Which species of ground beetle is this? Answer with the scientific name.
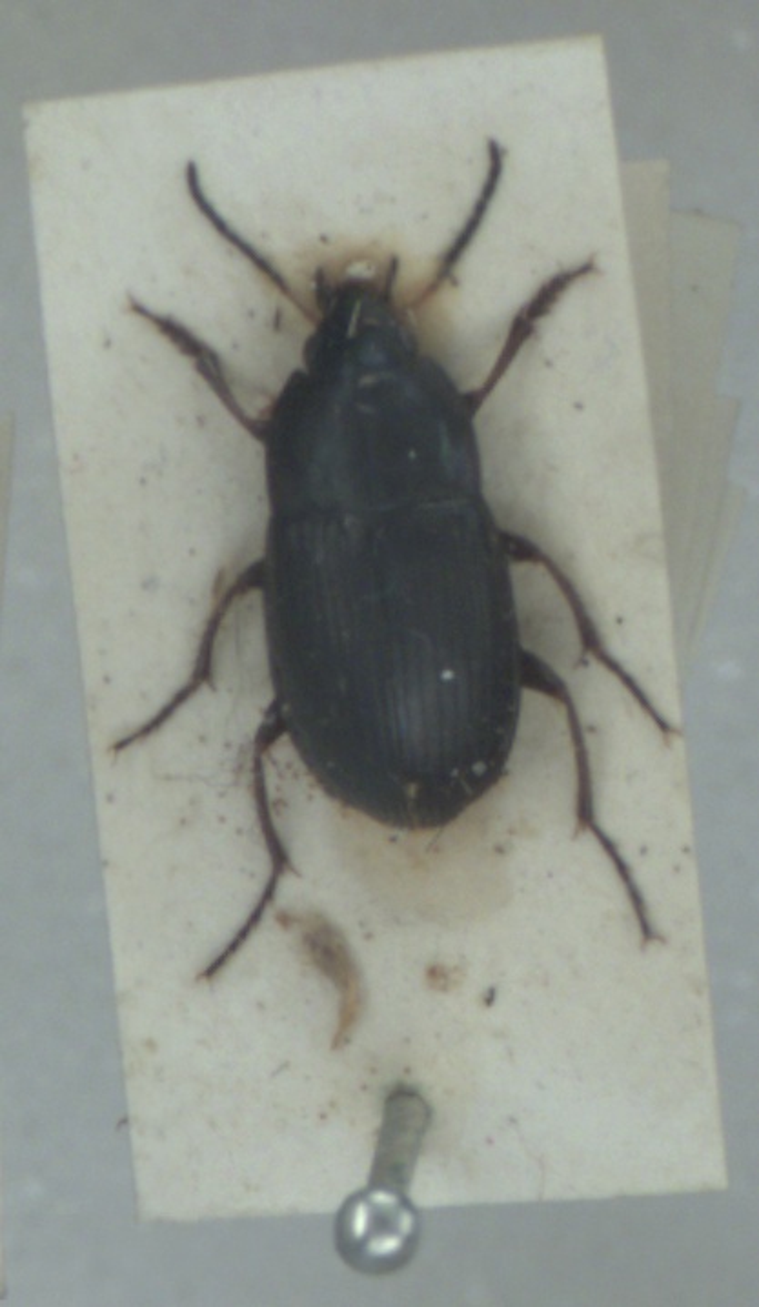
Amara similata
